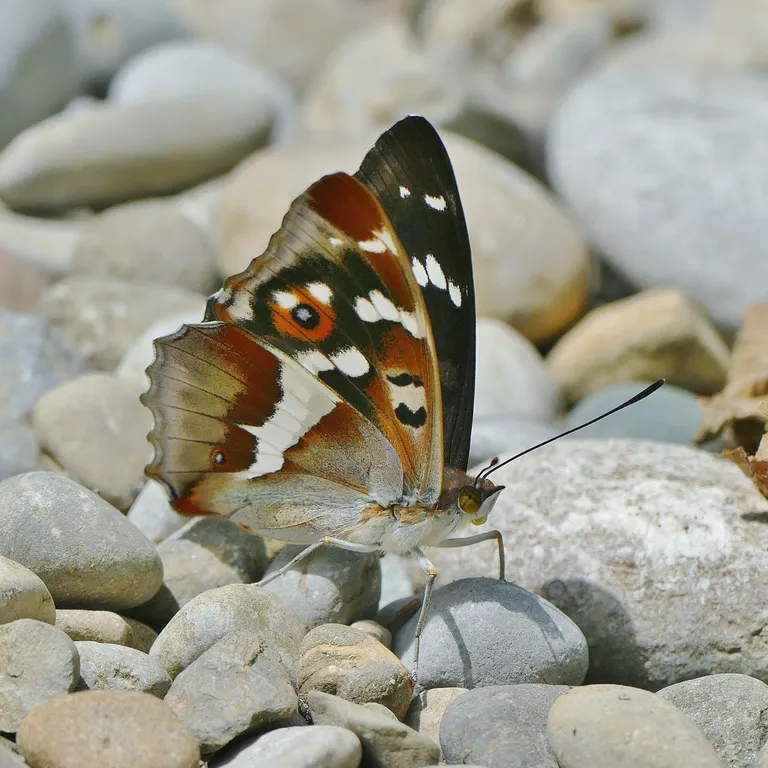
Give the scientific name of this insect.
Apatura iris
